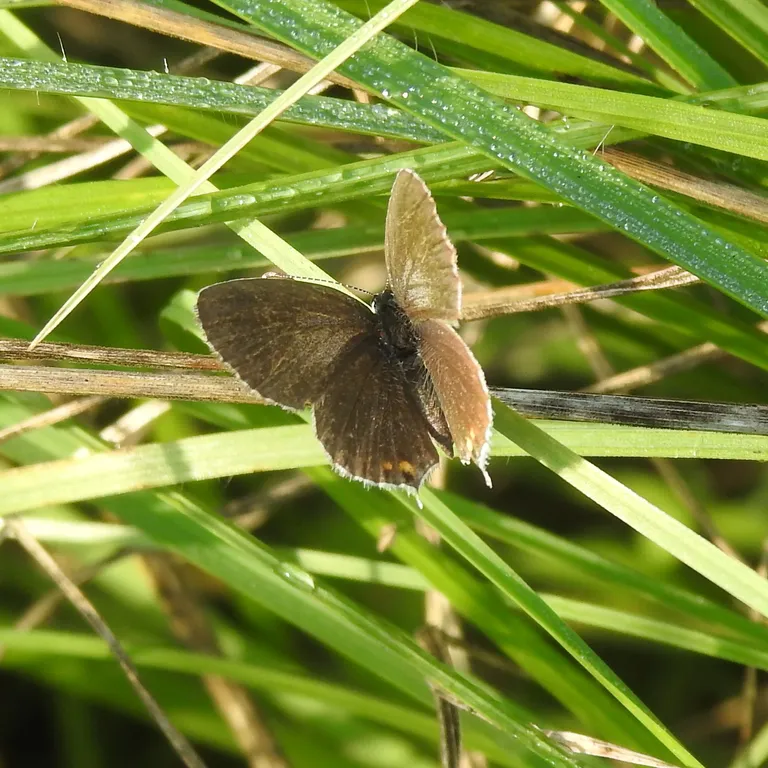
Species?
Cupido argiades (also Elkalyce argiades)
